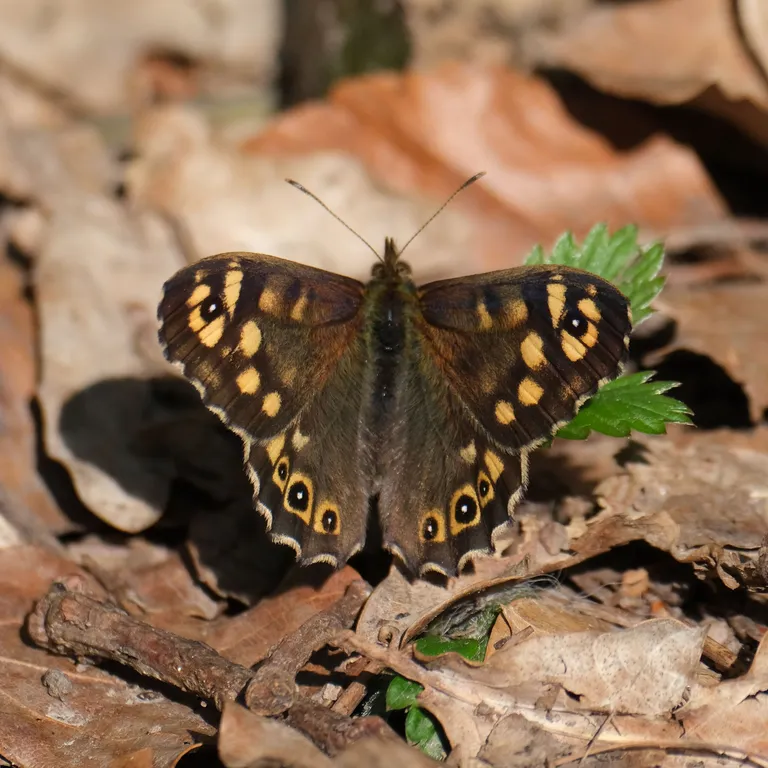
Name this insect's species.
Pararge aegeria
